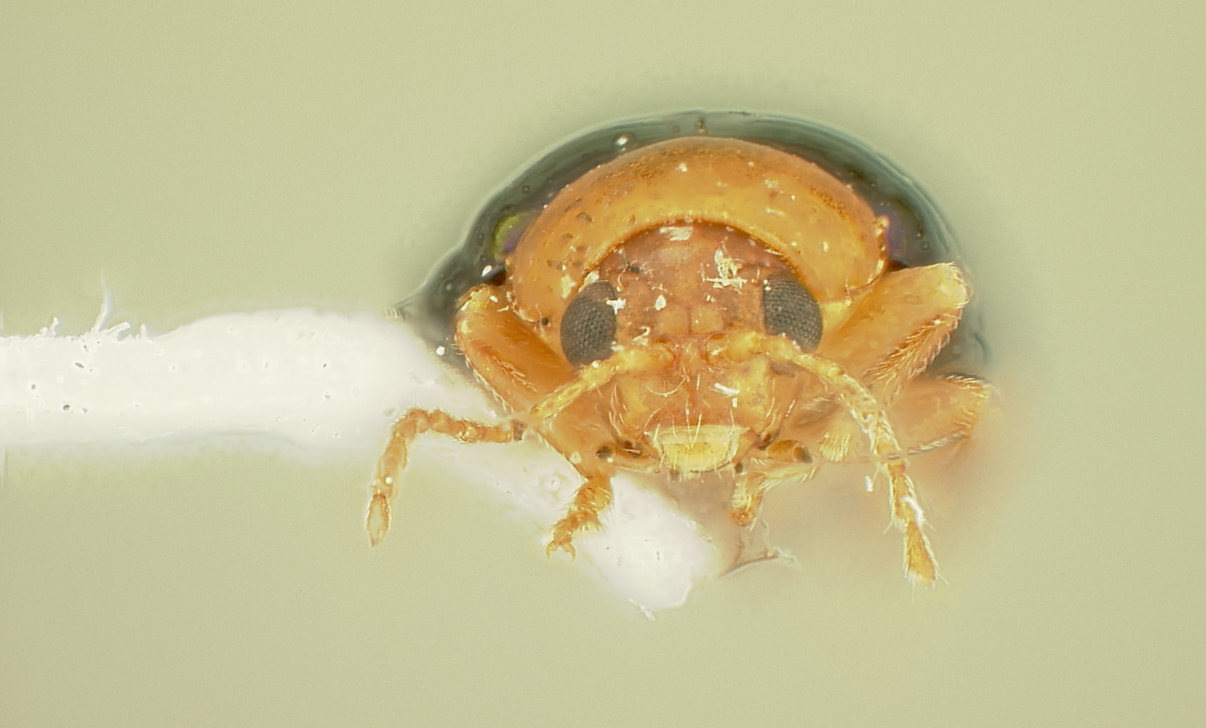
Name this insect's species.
Homoschema biscutatum
